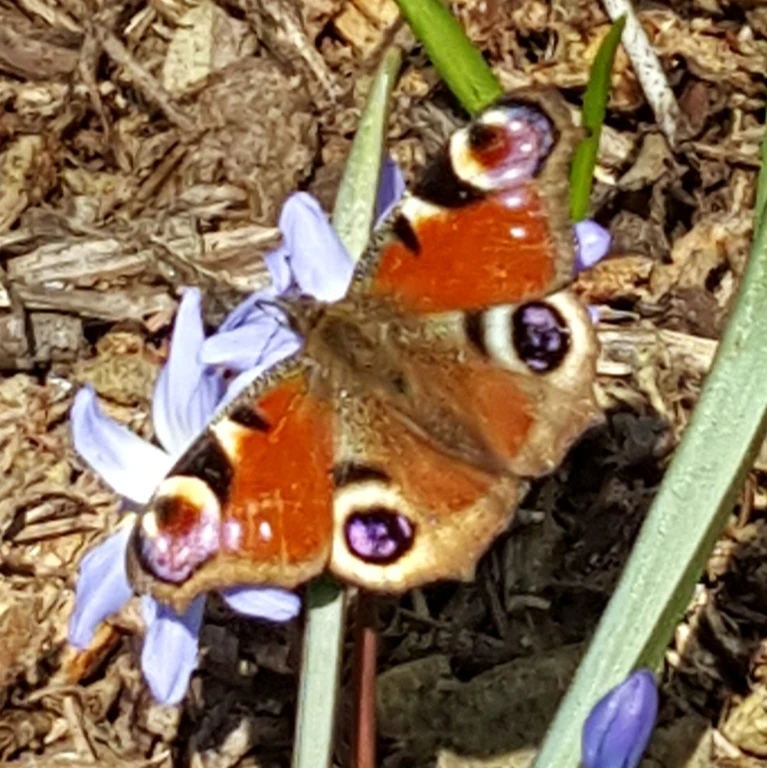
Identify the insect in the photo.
Aglais io
